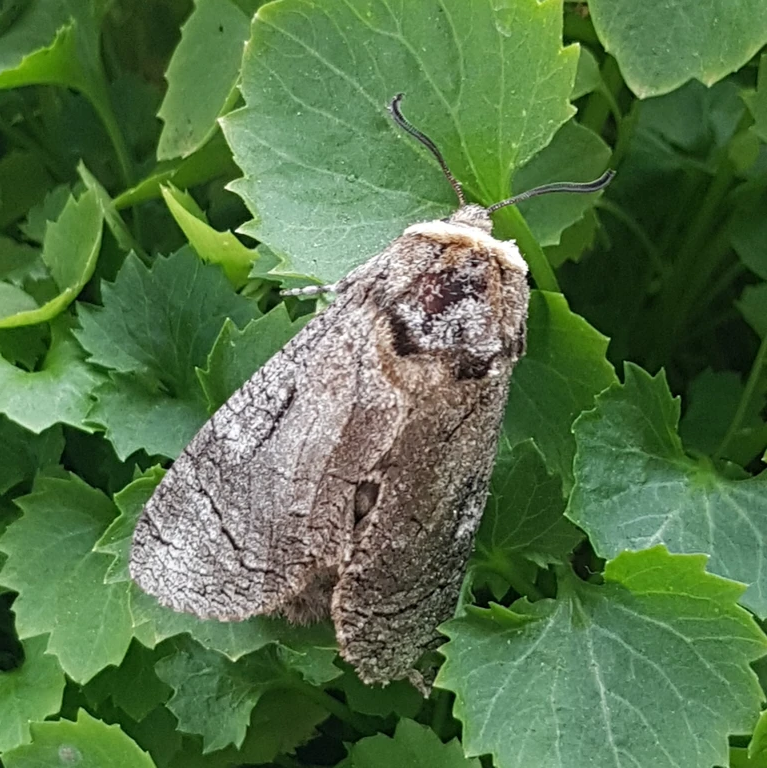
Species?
Cossus cossus
